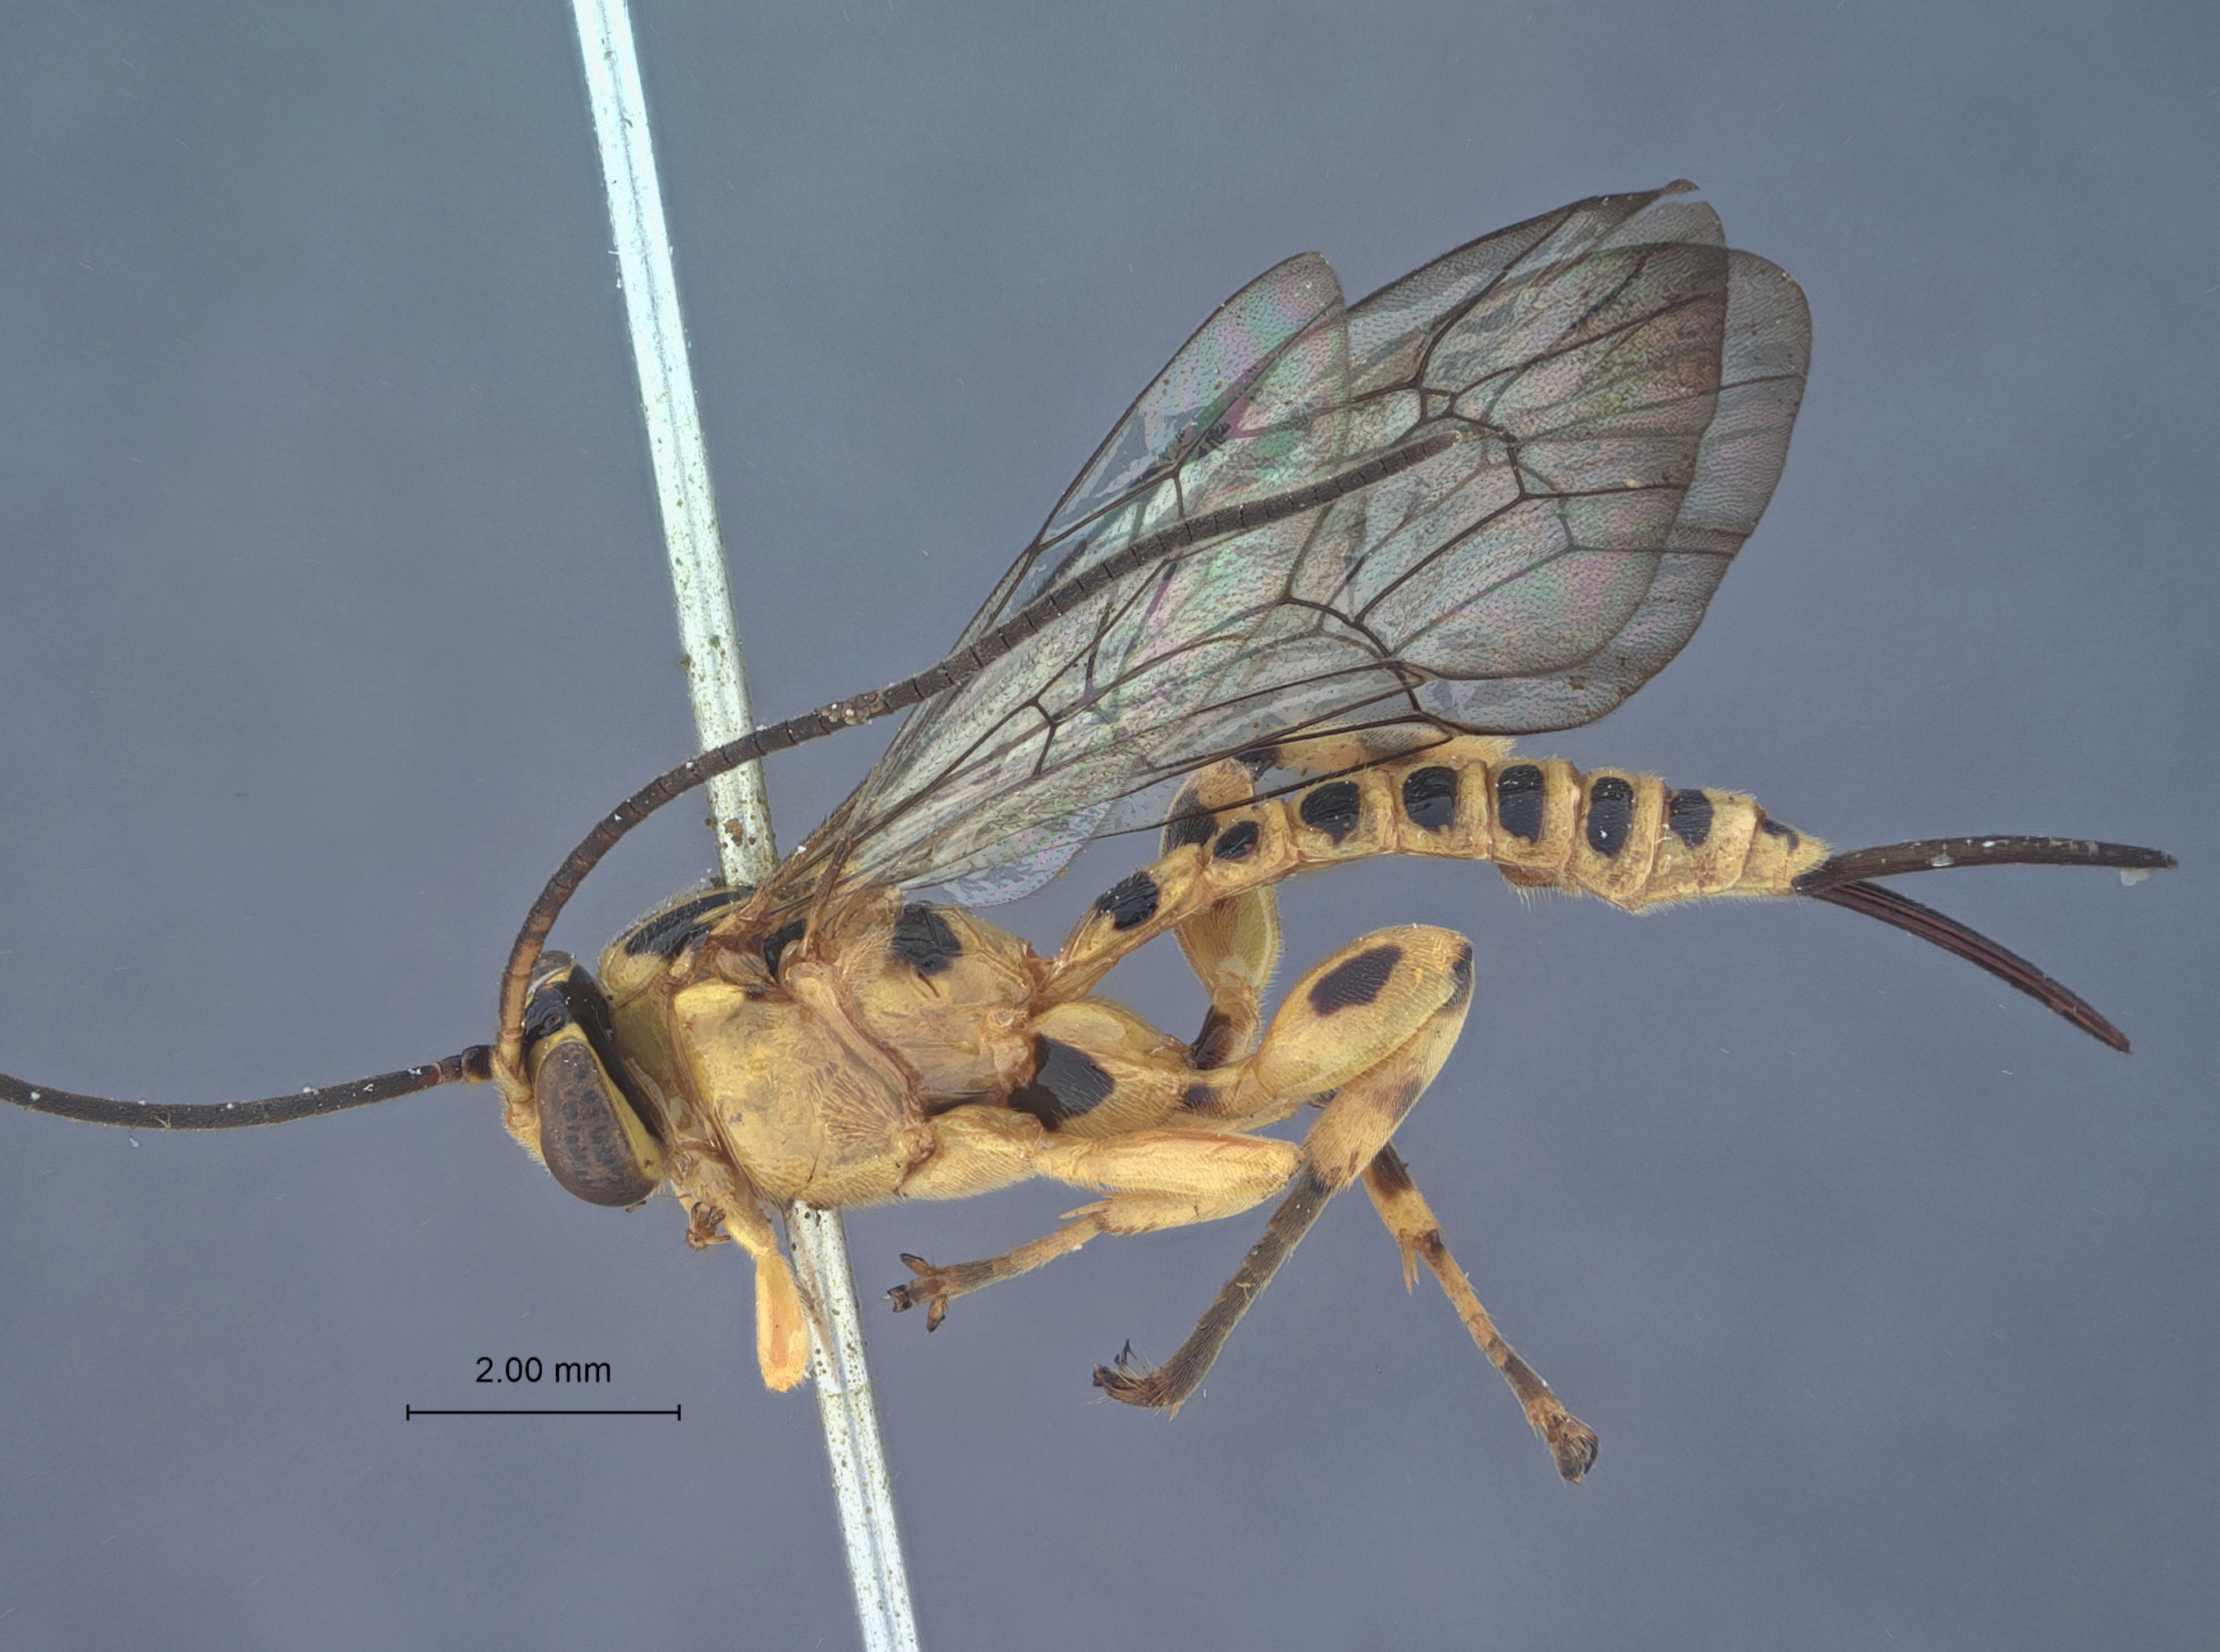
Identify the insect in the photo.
Xanthopimpla attenuata
